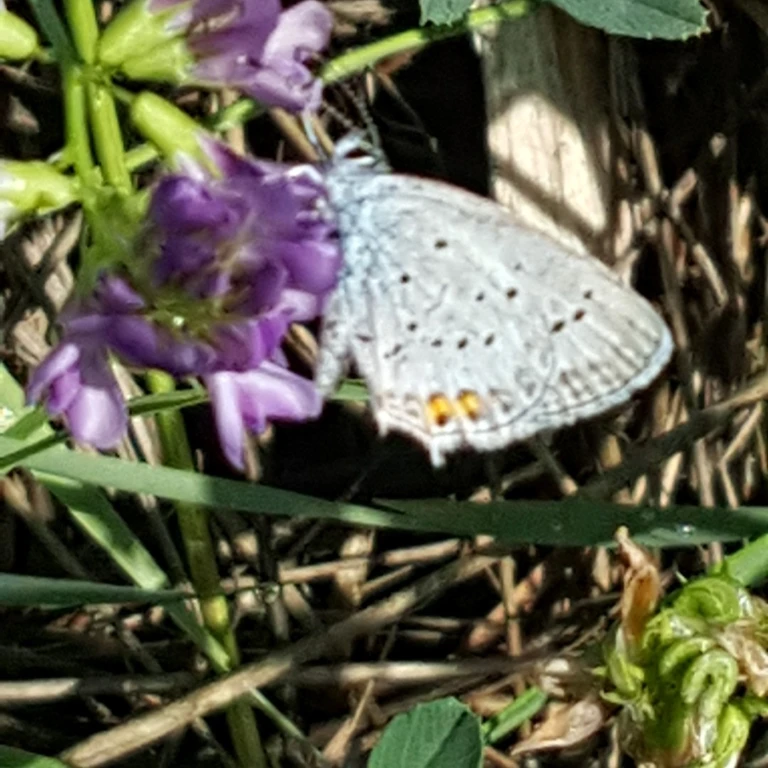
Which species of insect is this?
Cupido argiades (also Elkalyce argiades)
